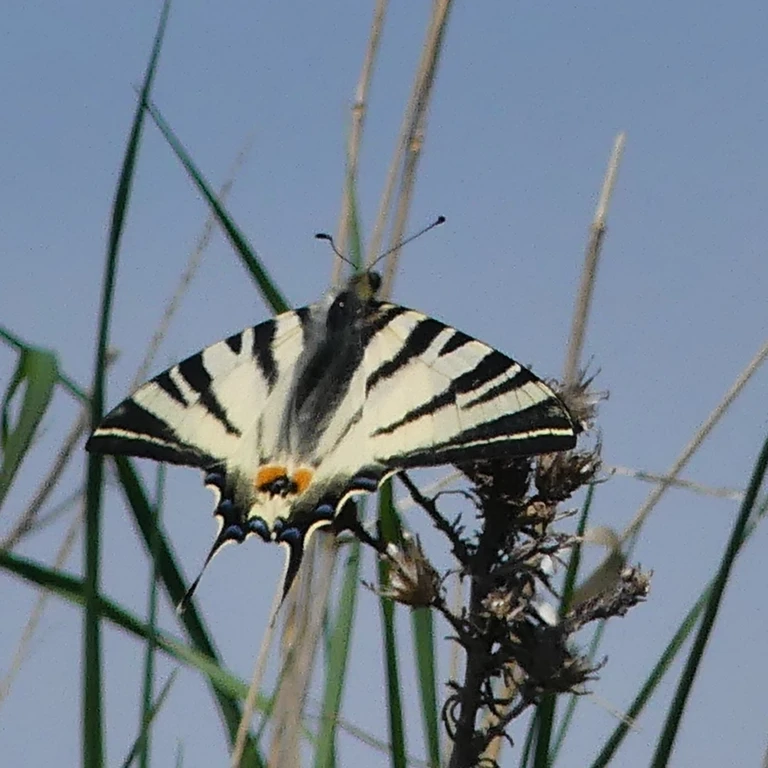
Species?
Iphiclides podalirius
